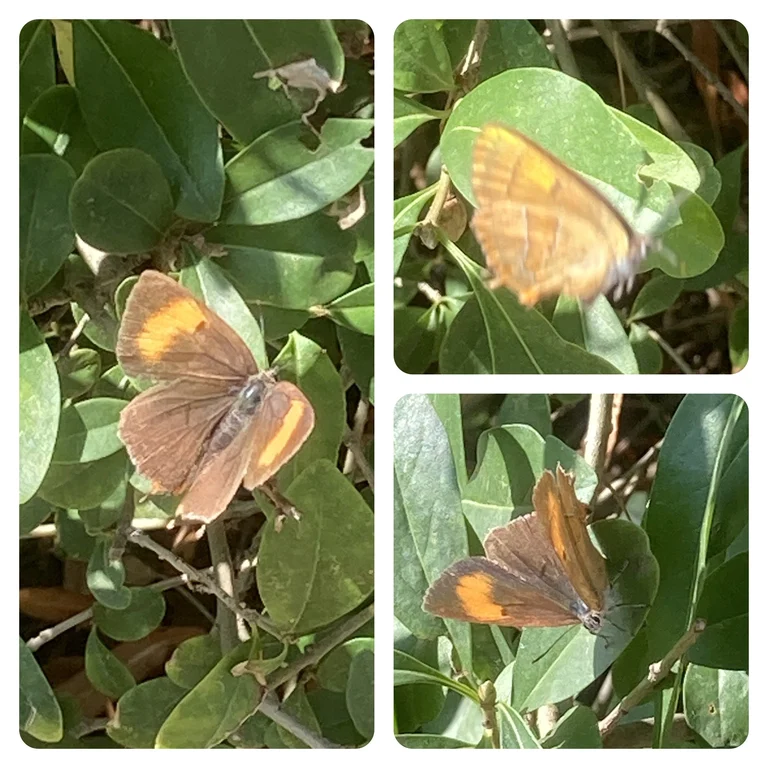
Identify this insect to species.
Thecla betulae
